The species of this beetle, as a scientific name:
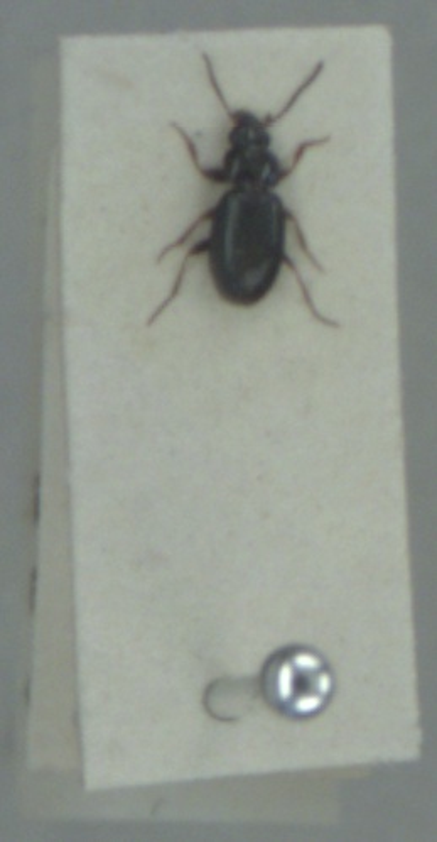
Bembidion obtusum
